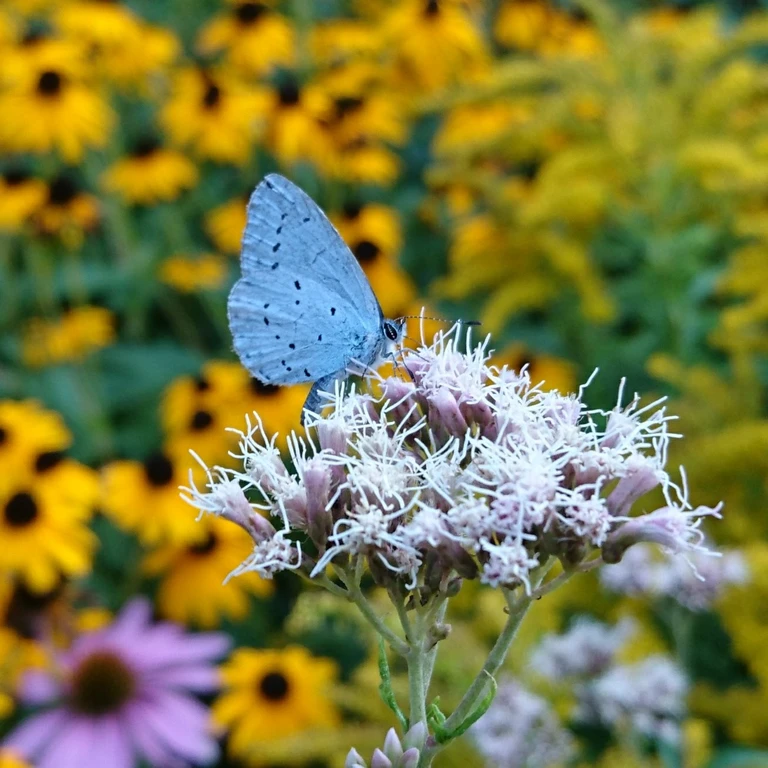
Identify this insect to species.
Celastrina argiolus
